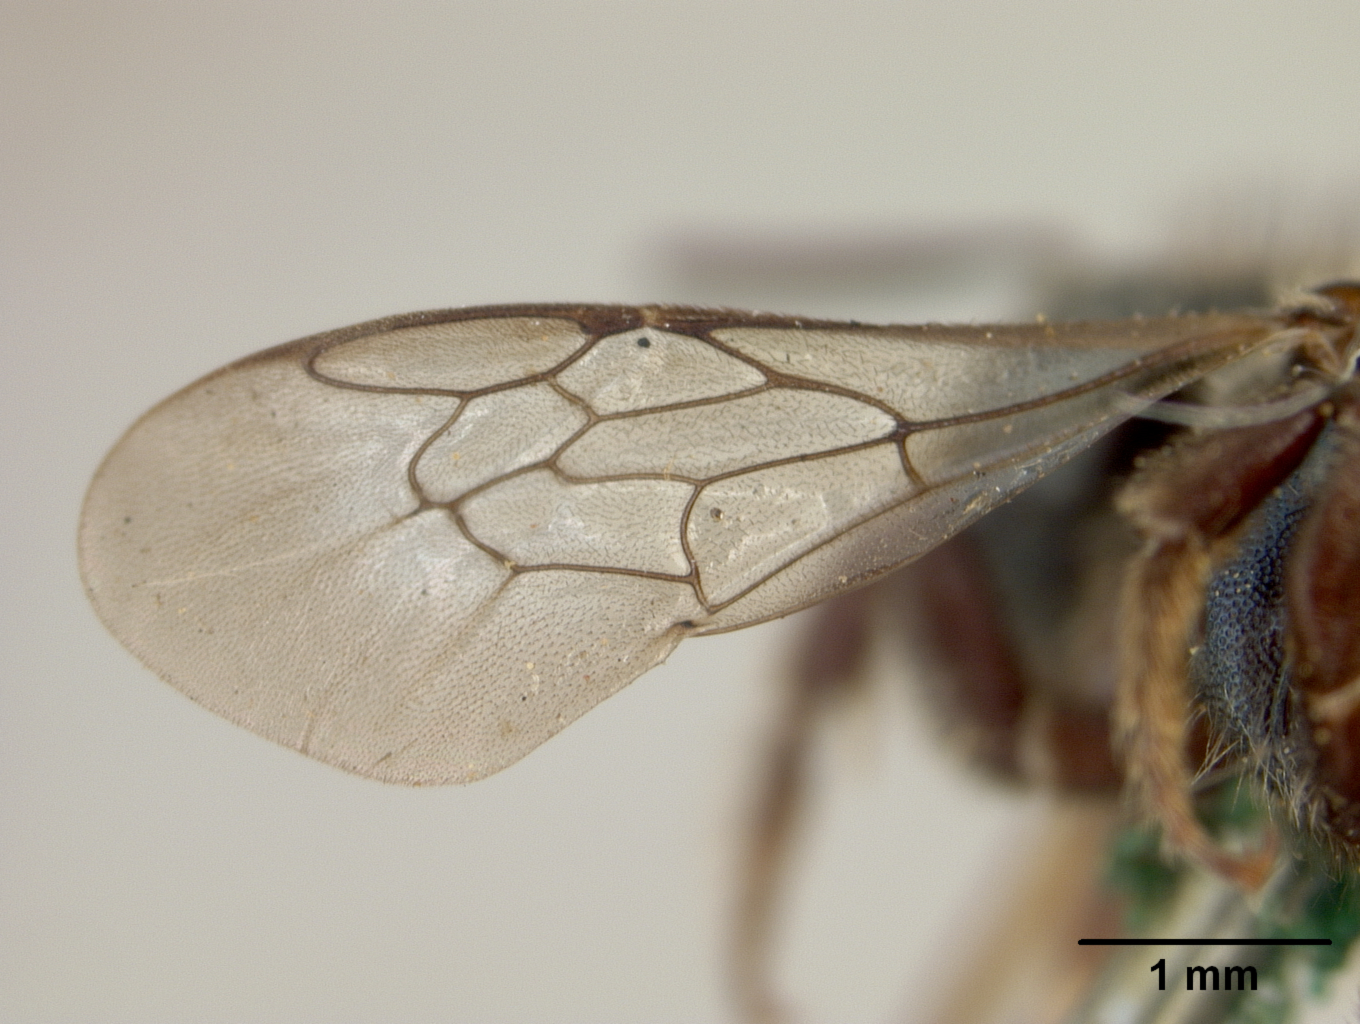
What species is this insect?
Osmia nanula
